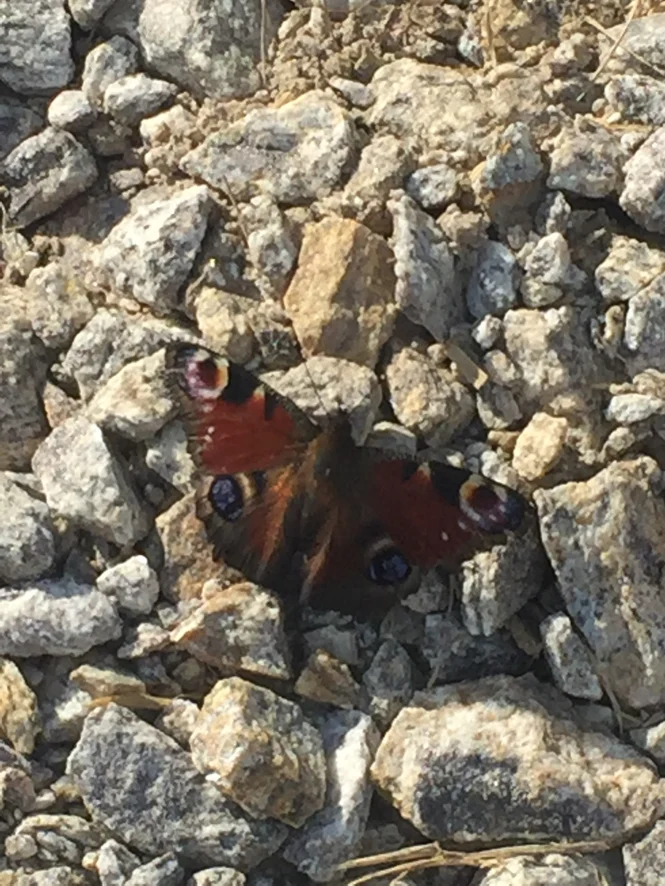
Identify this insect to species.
Aglais io
